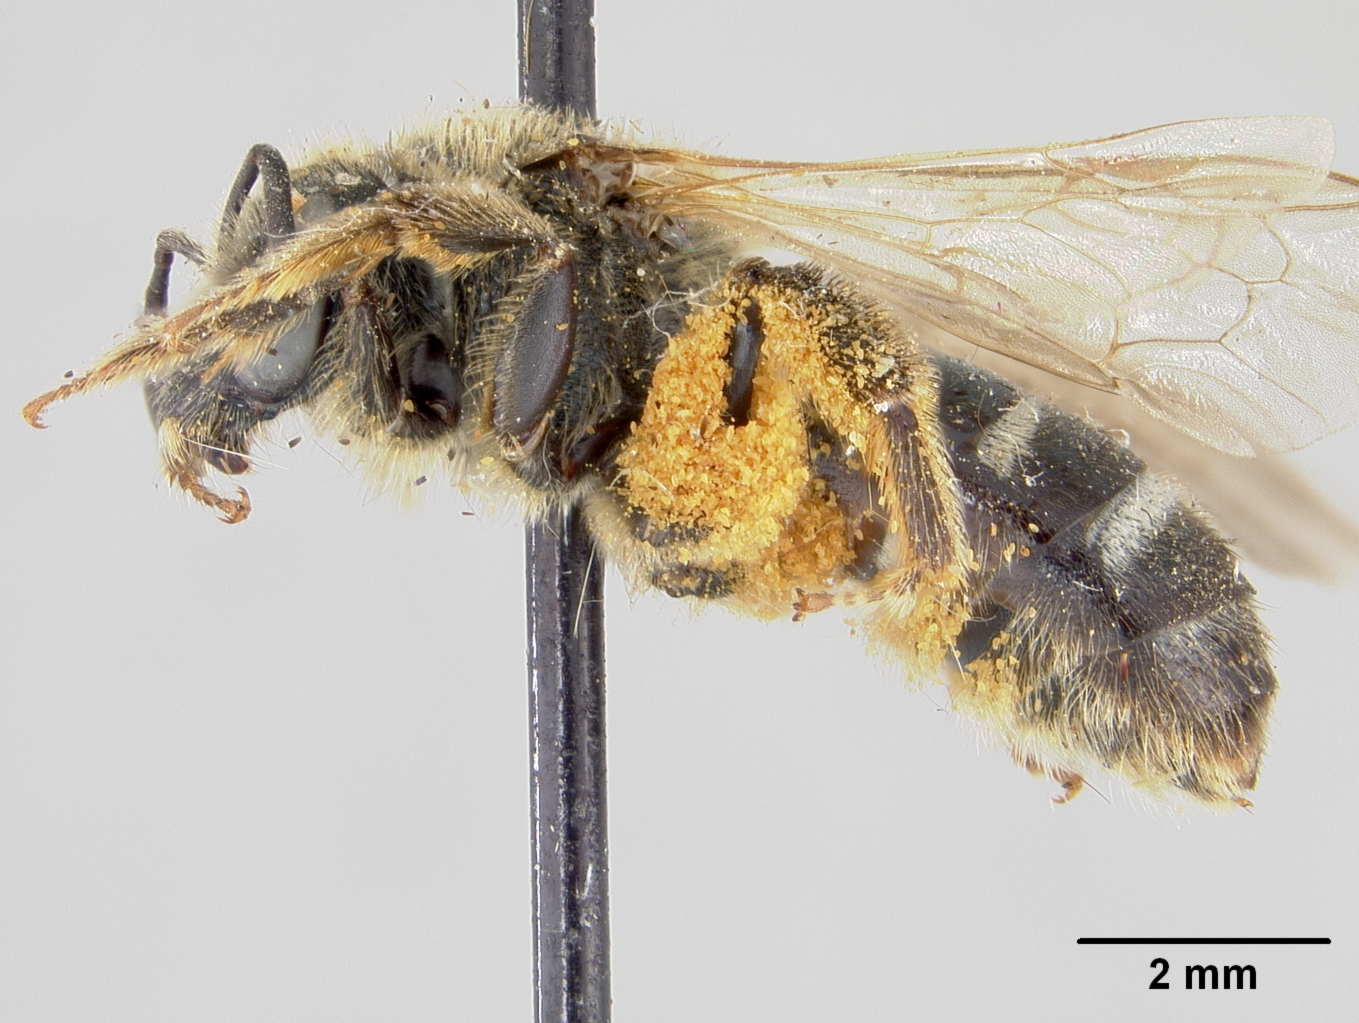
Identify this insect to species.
Halictus craterus
